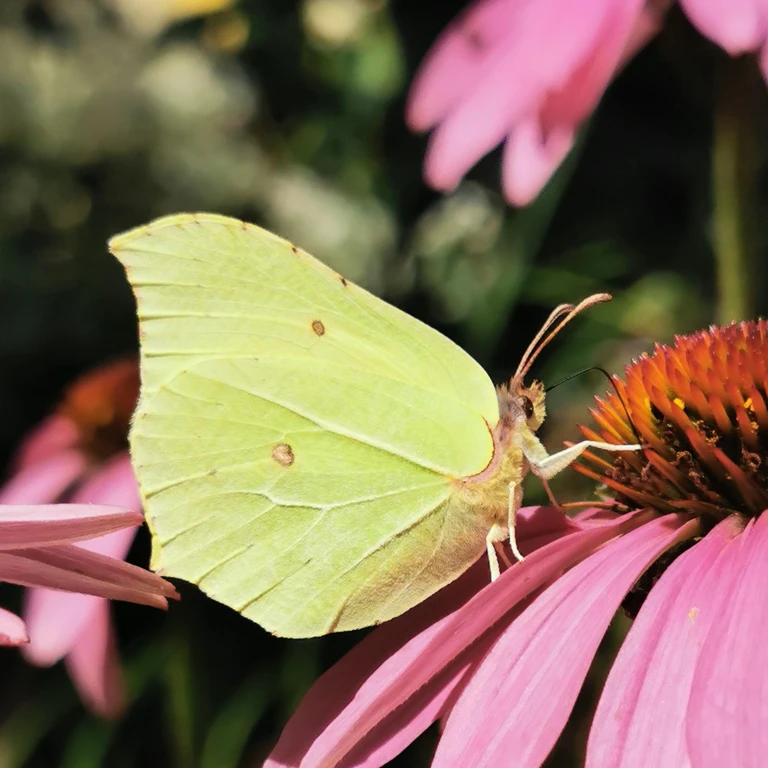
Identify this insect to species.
Gonepteryx rhamni
